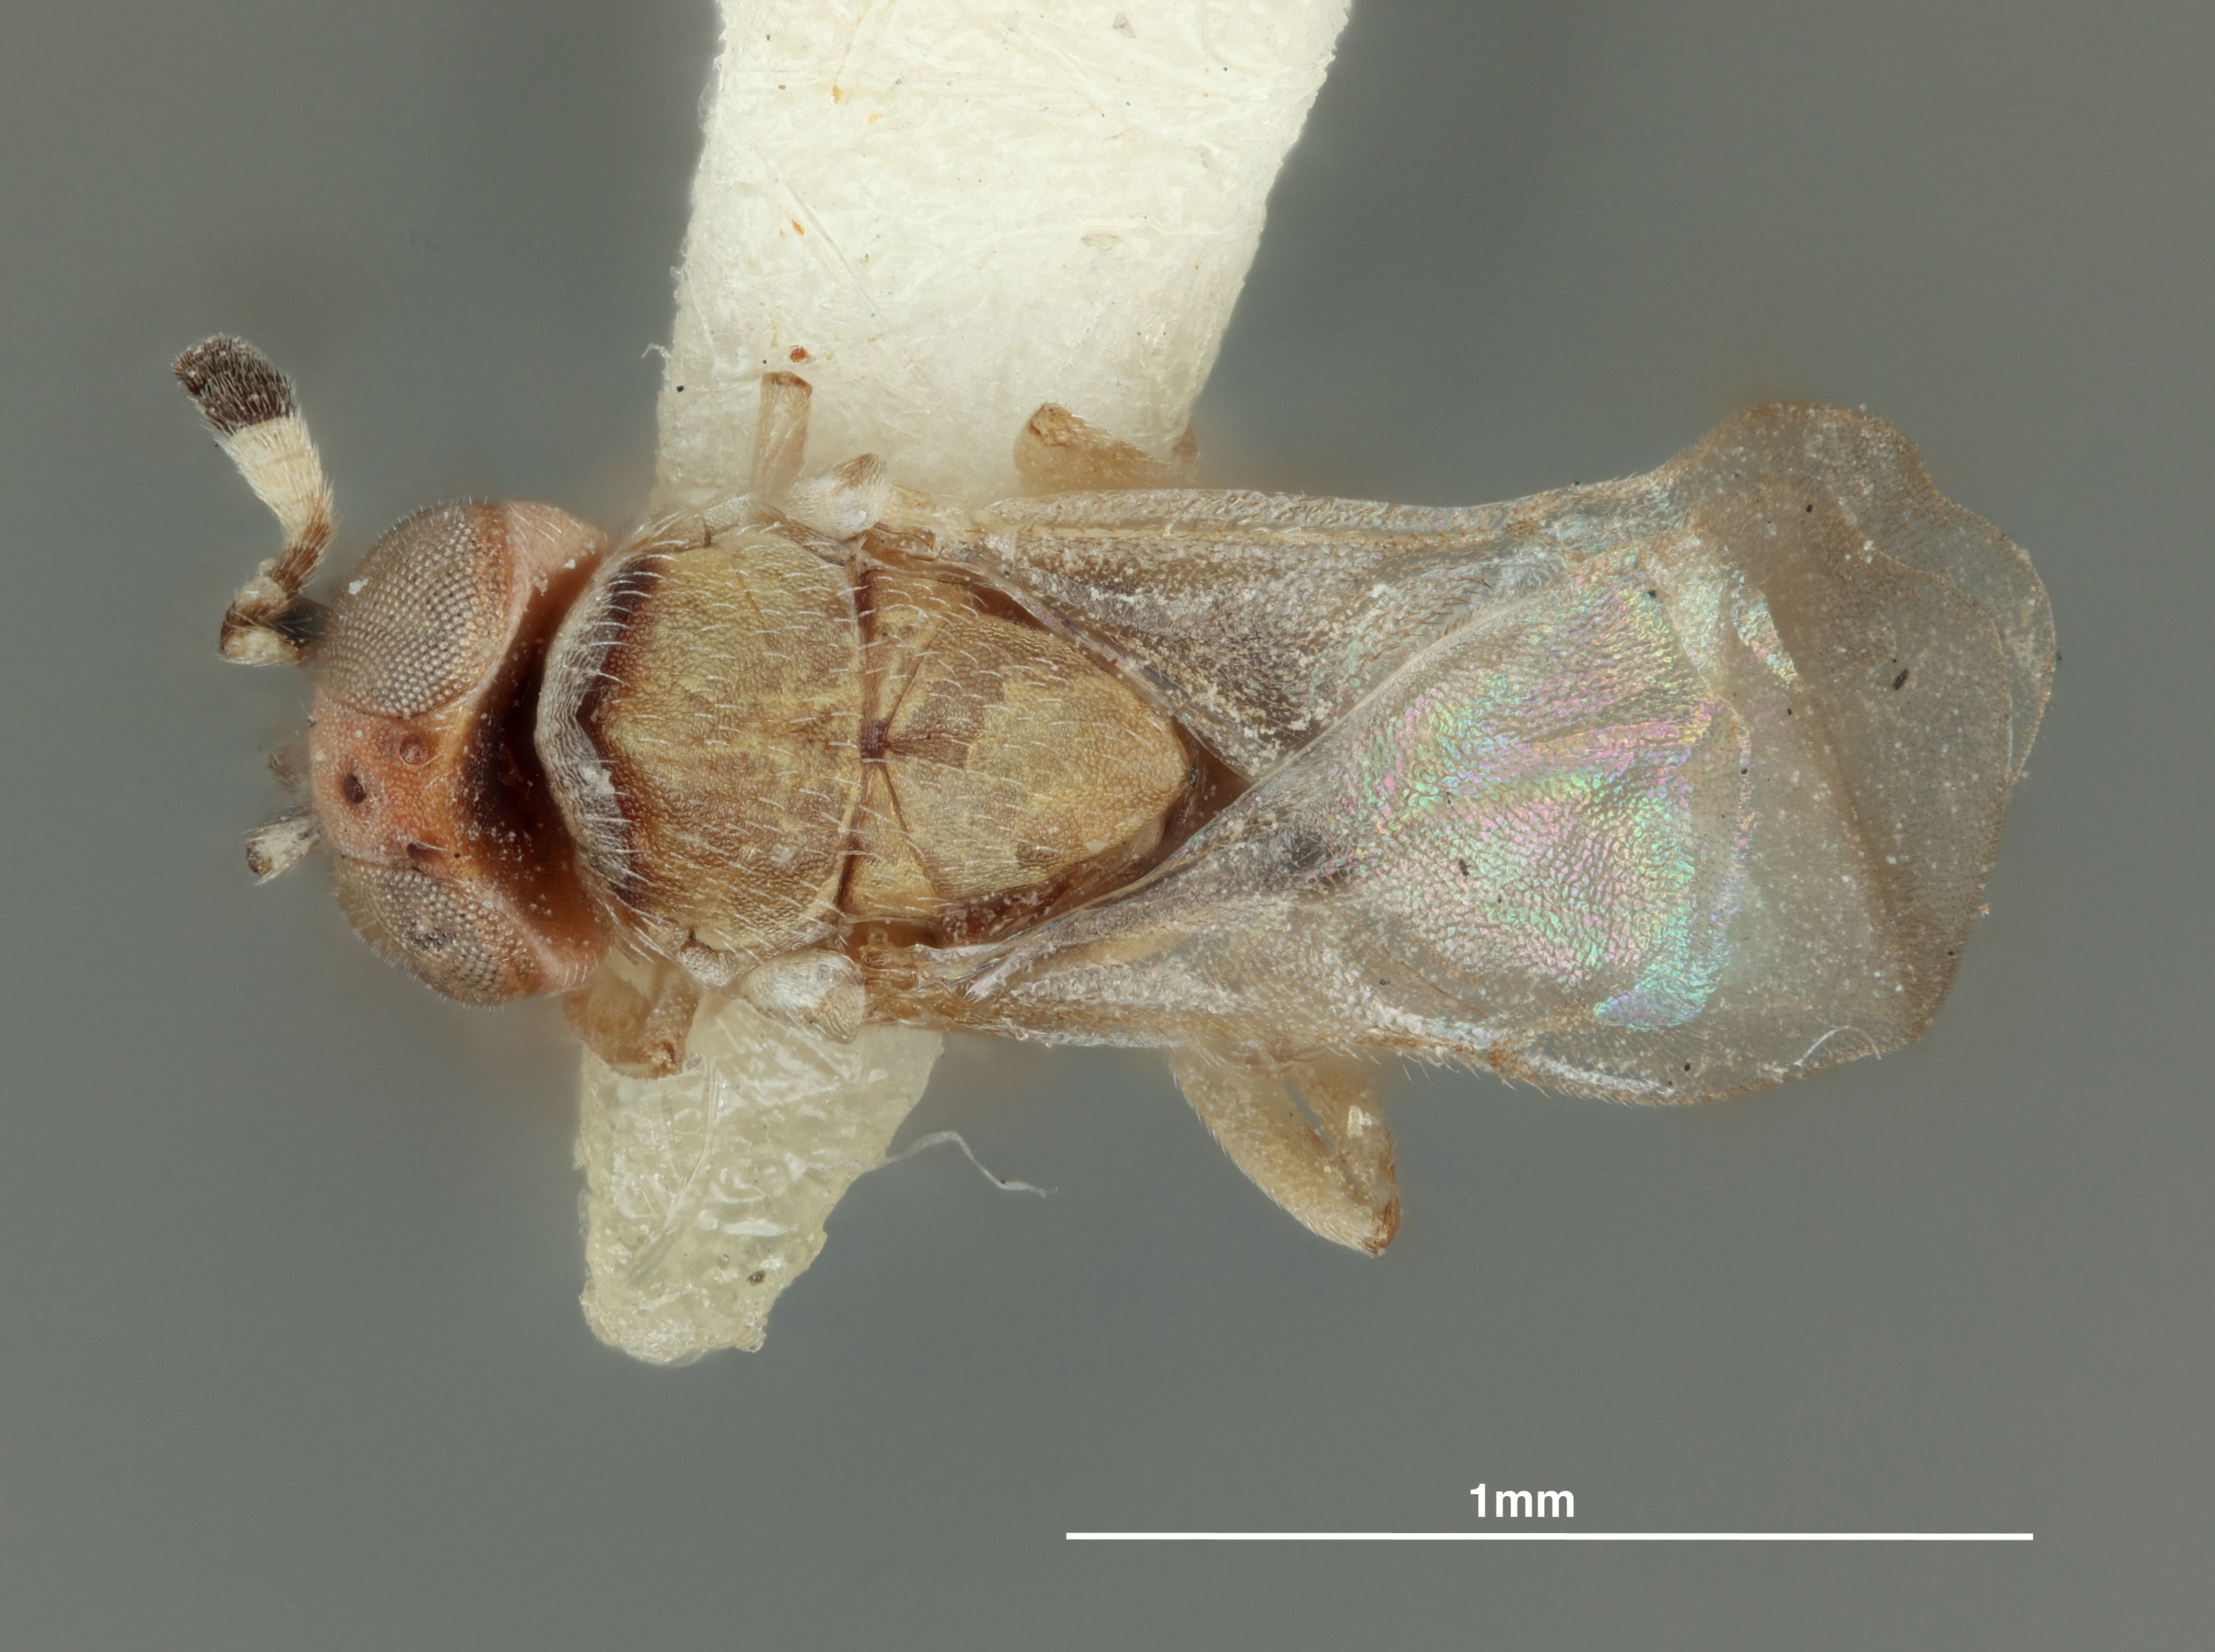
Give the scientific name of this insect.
Aphycus mayri
